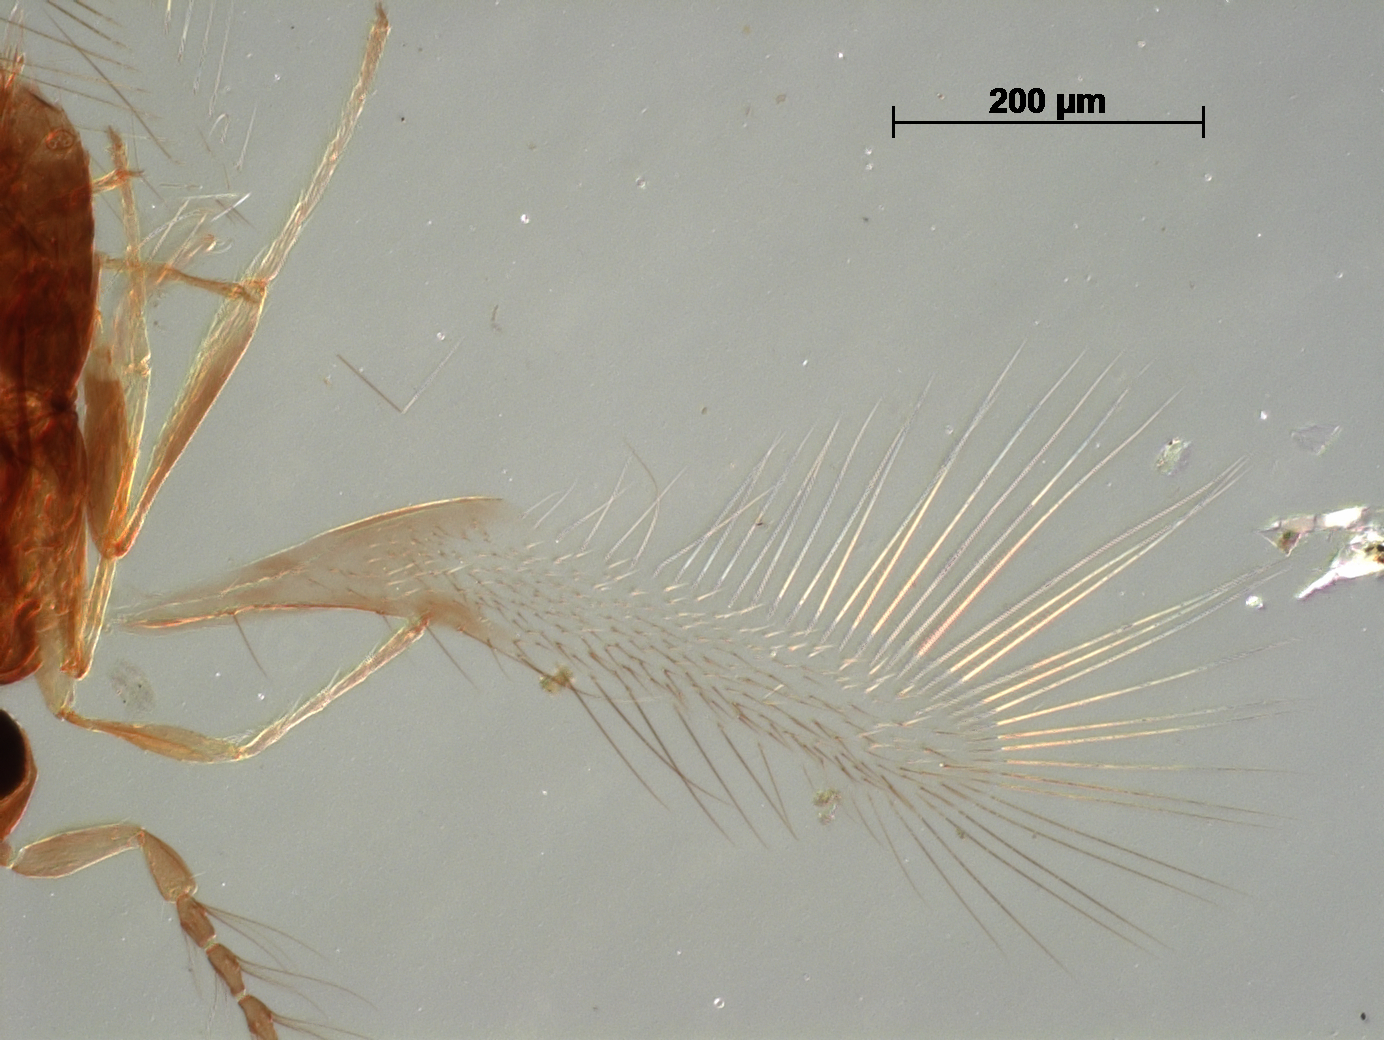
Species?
Anthemus chionaspidis
